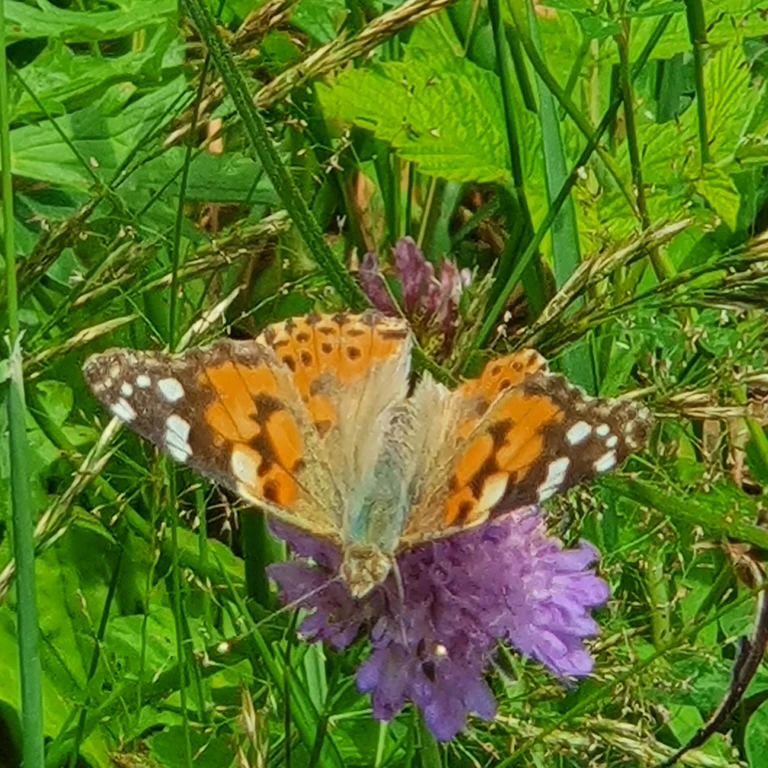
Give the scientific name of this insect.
Vanessa cardui
